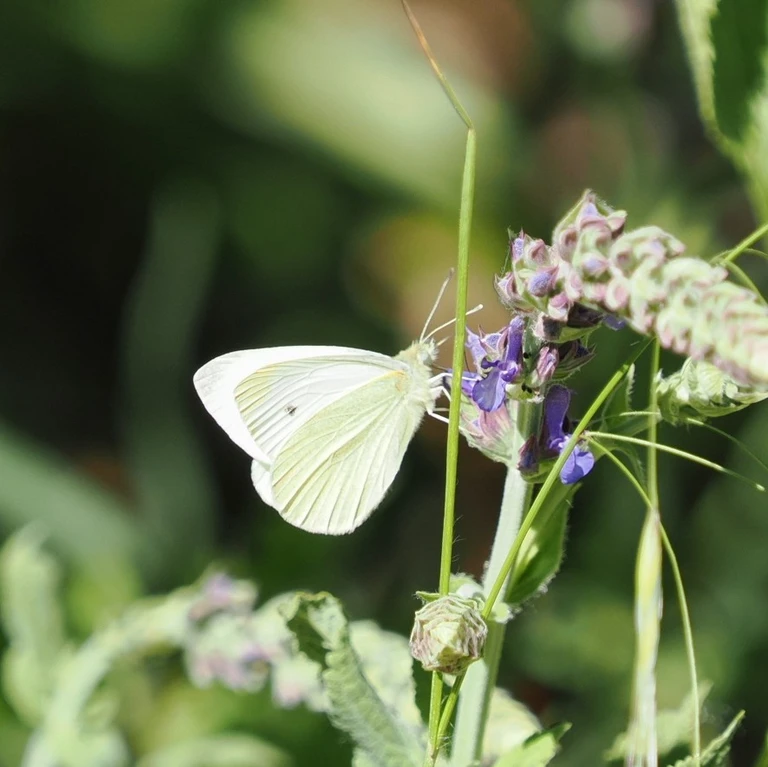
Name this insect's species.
Pieris rapae
